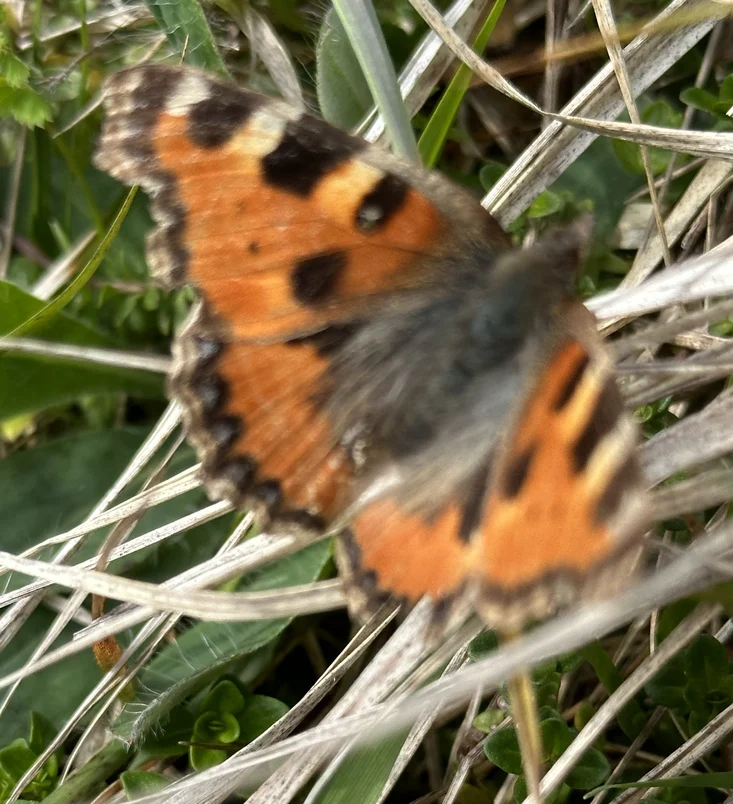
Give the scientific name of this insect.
Aglais urticae
